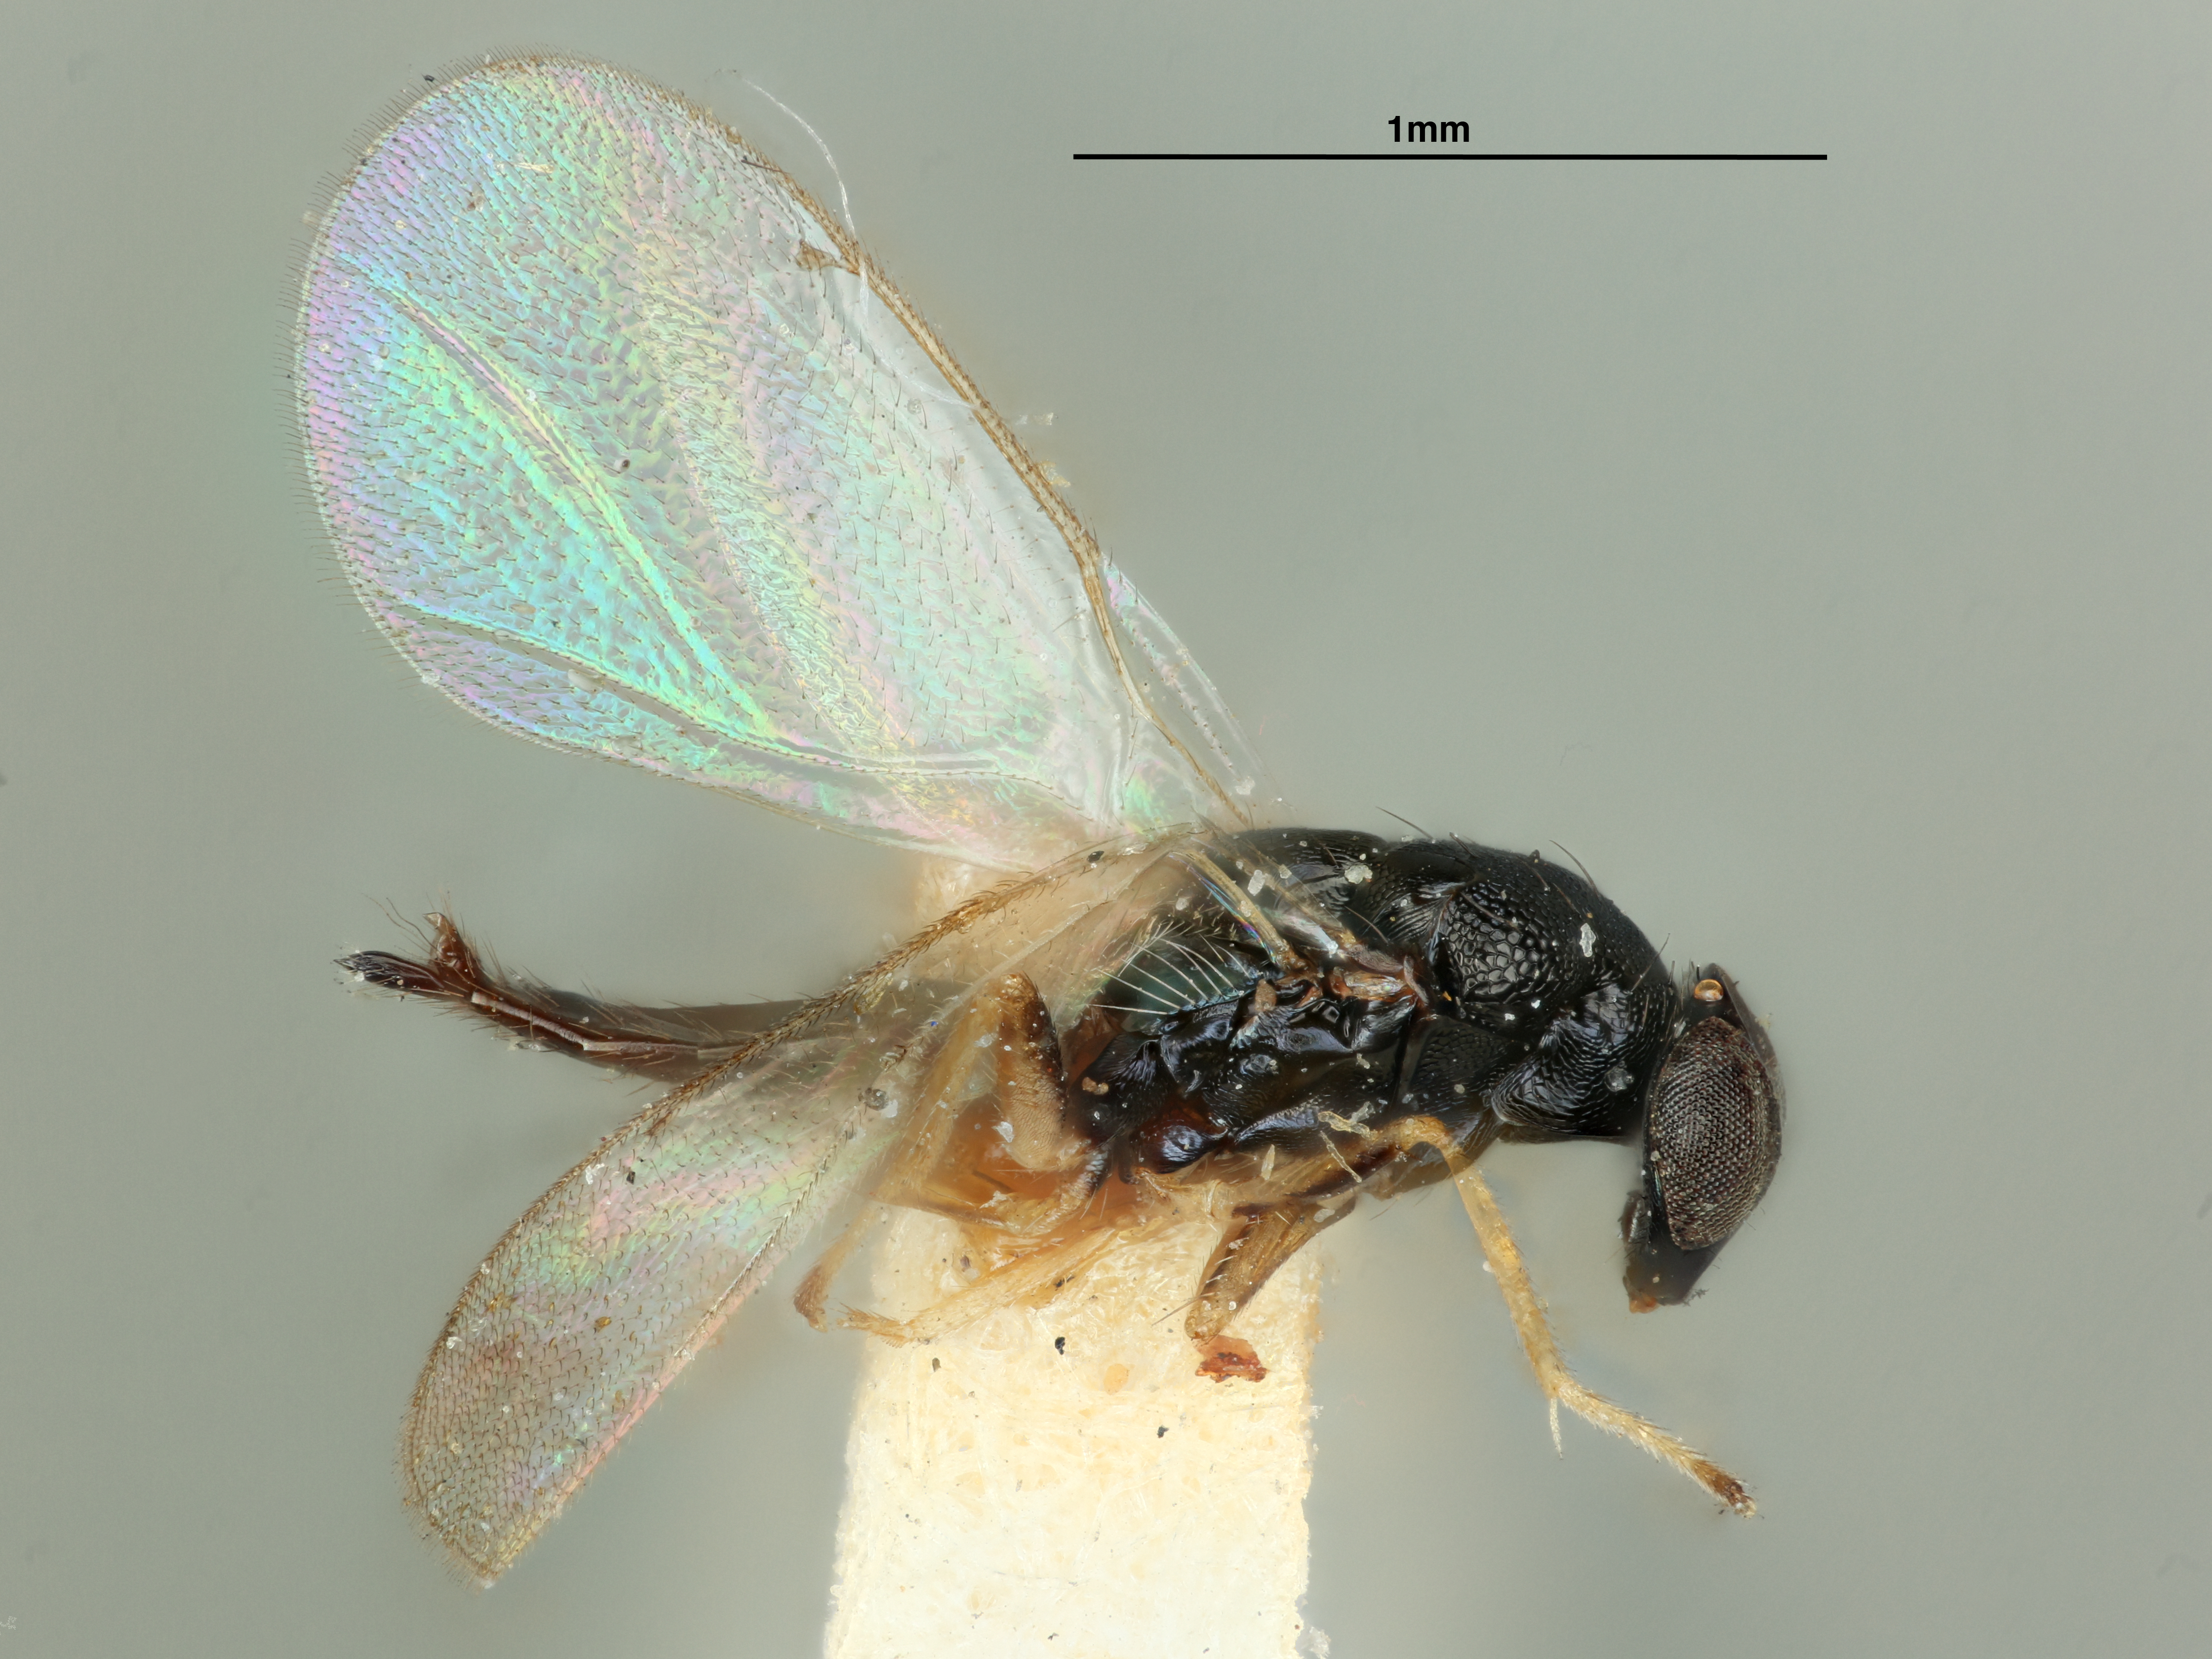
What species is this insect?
Eulophus striatipes
